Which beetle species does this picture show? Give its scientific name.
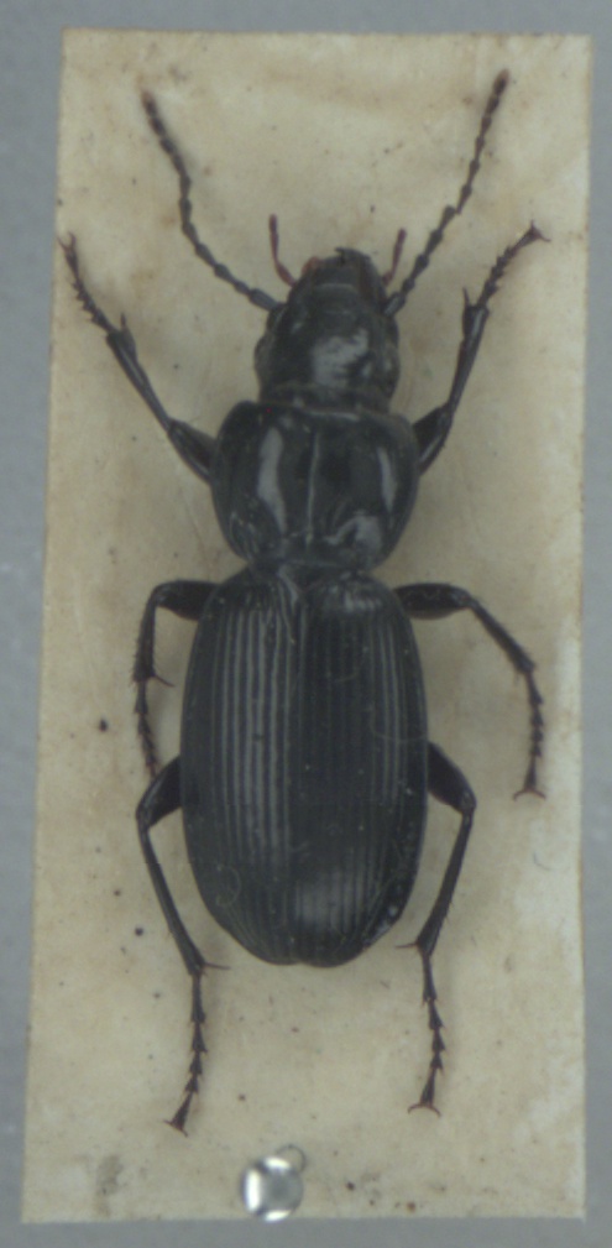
Pterostichus madidus
